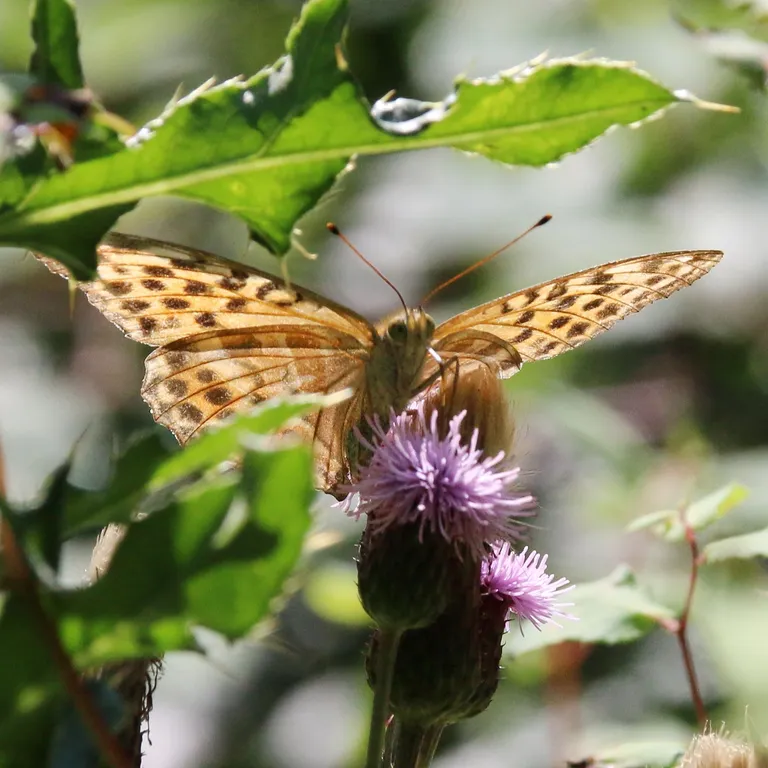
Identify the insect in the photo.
Argynnis paphia
